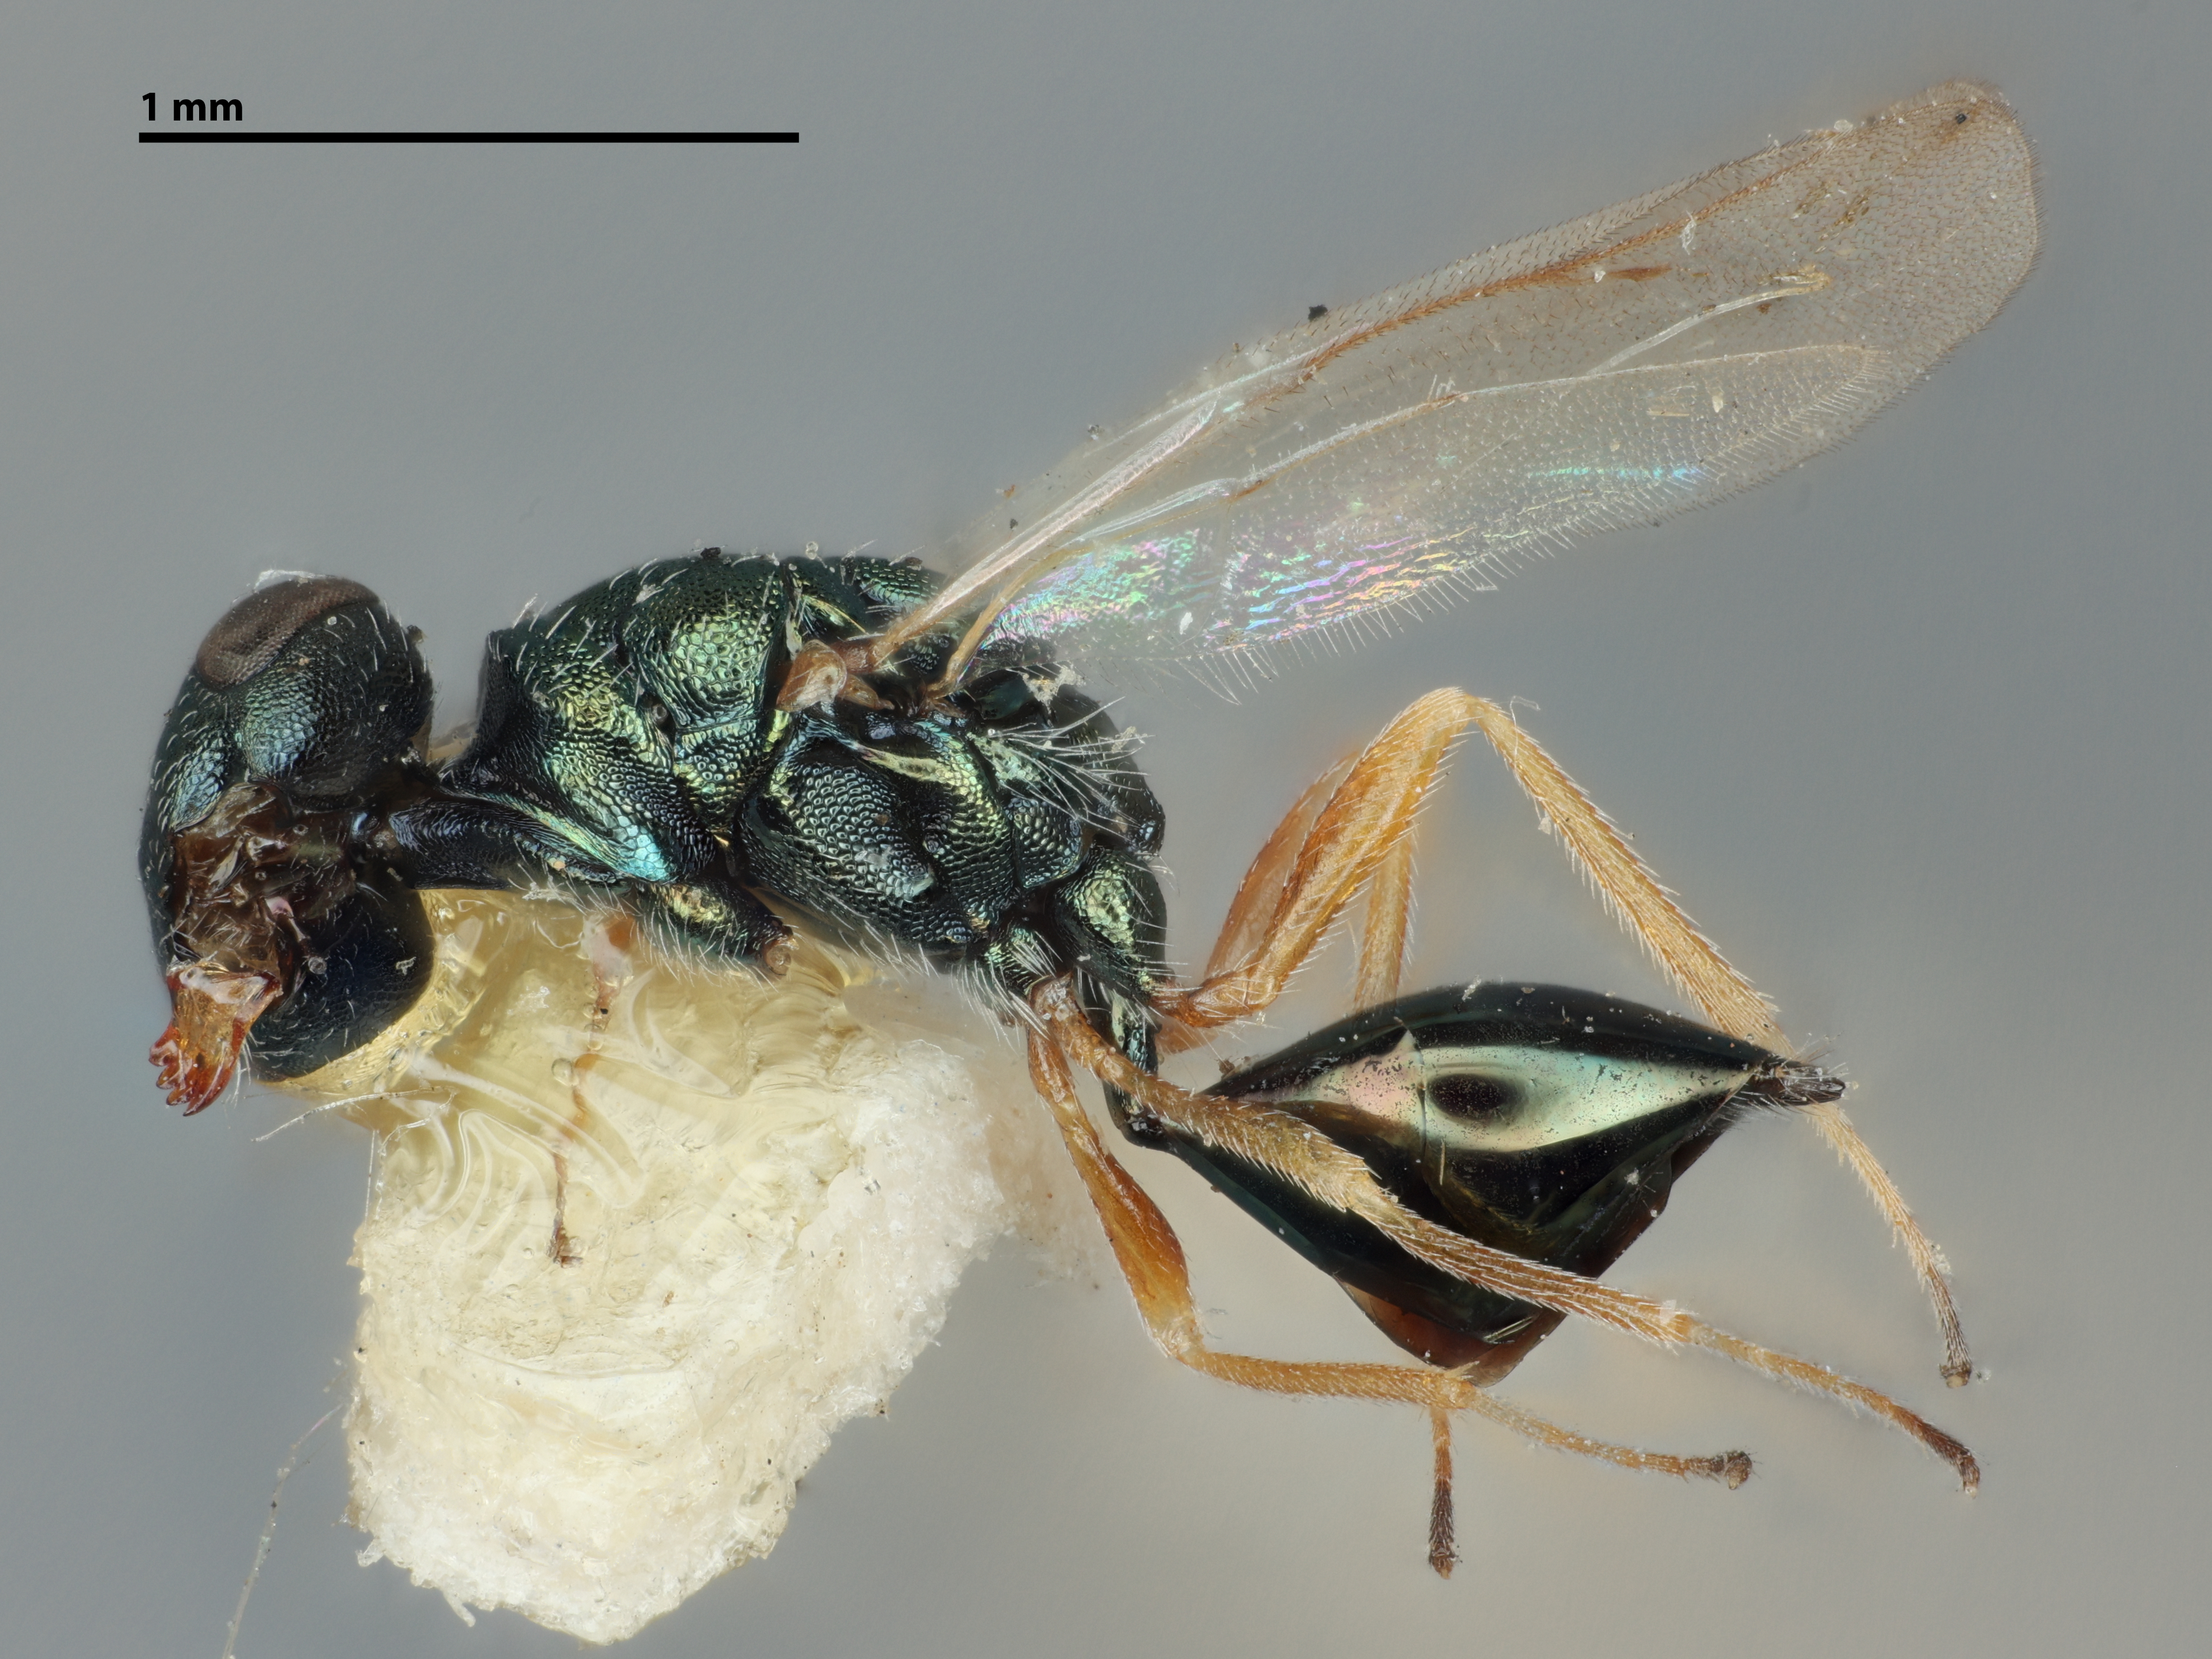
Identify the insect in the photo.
Sphegigaster euryepomis
